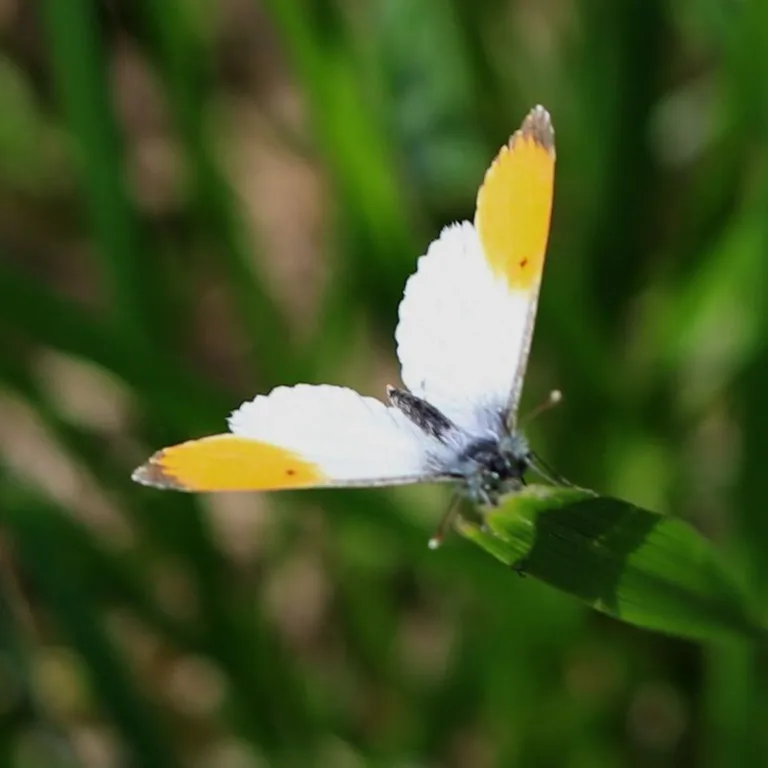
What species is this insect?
Anthocharis cardamines
